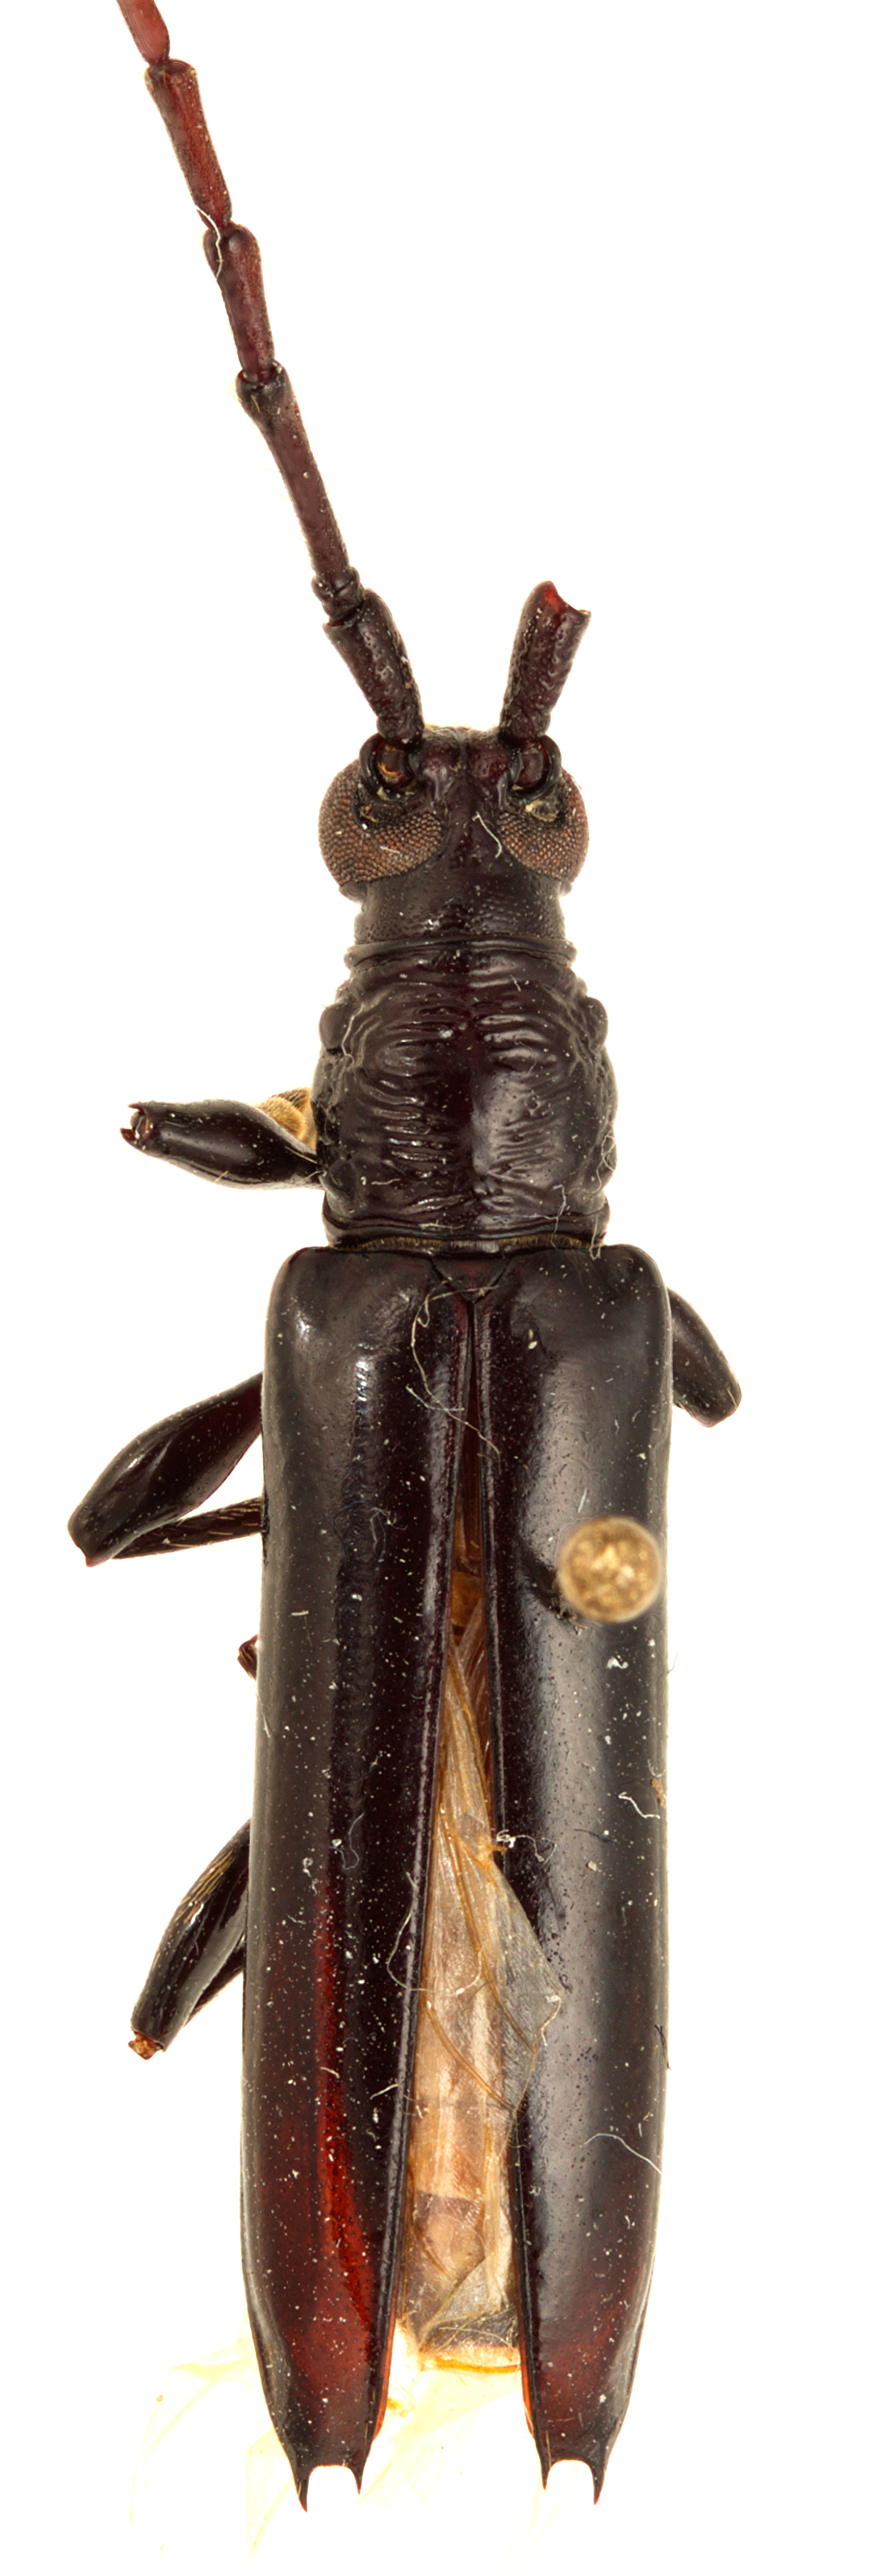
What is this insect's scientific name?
Coleoxestia atrata
